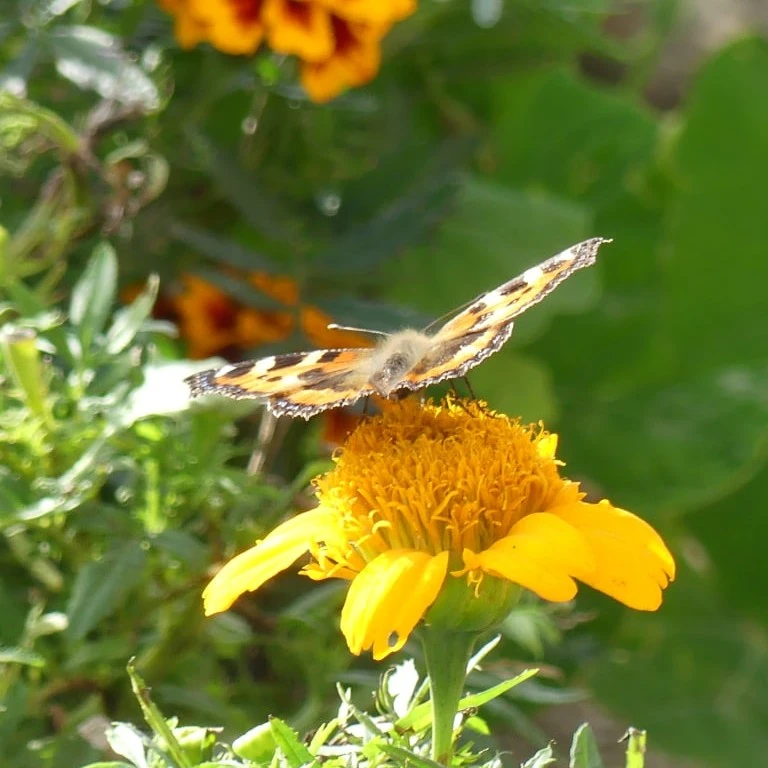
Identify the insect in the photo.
Aglais urticae
